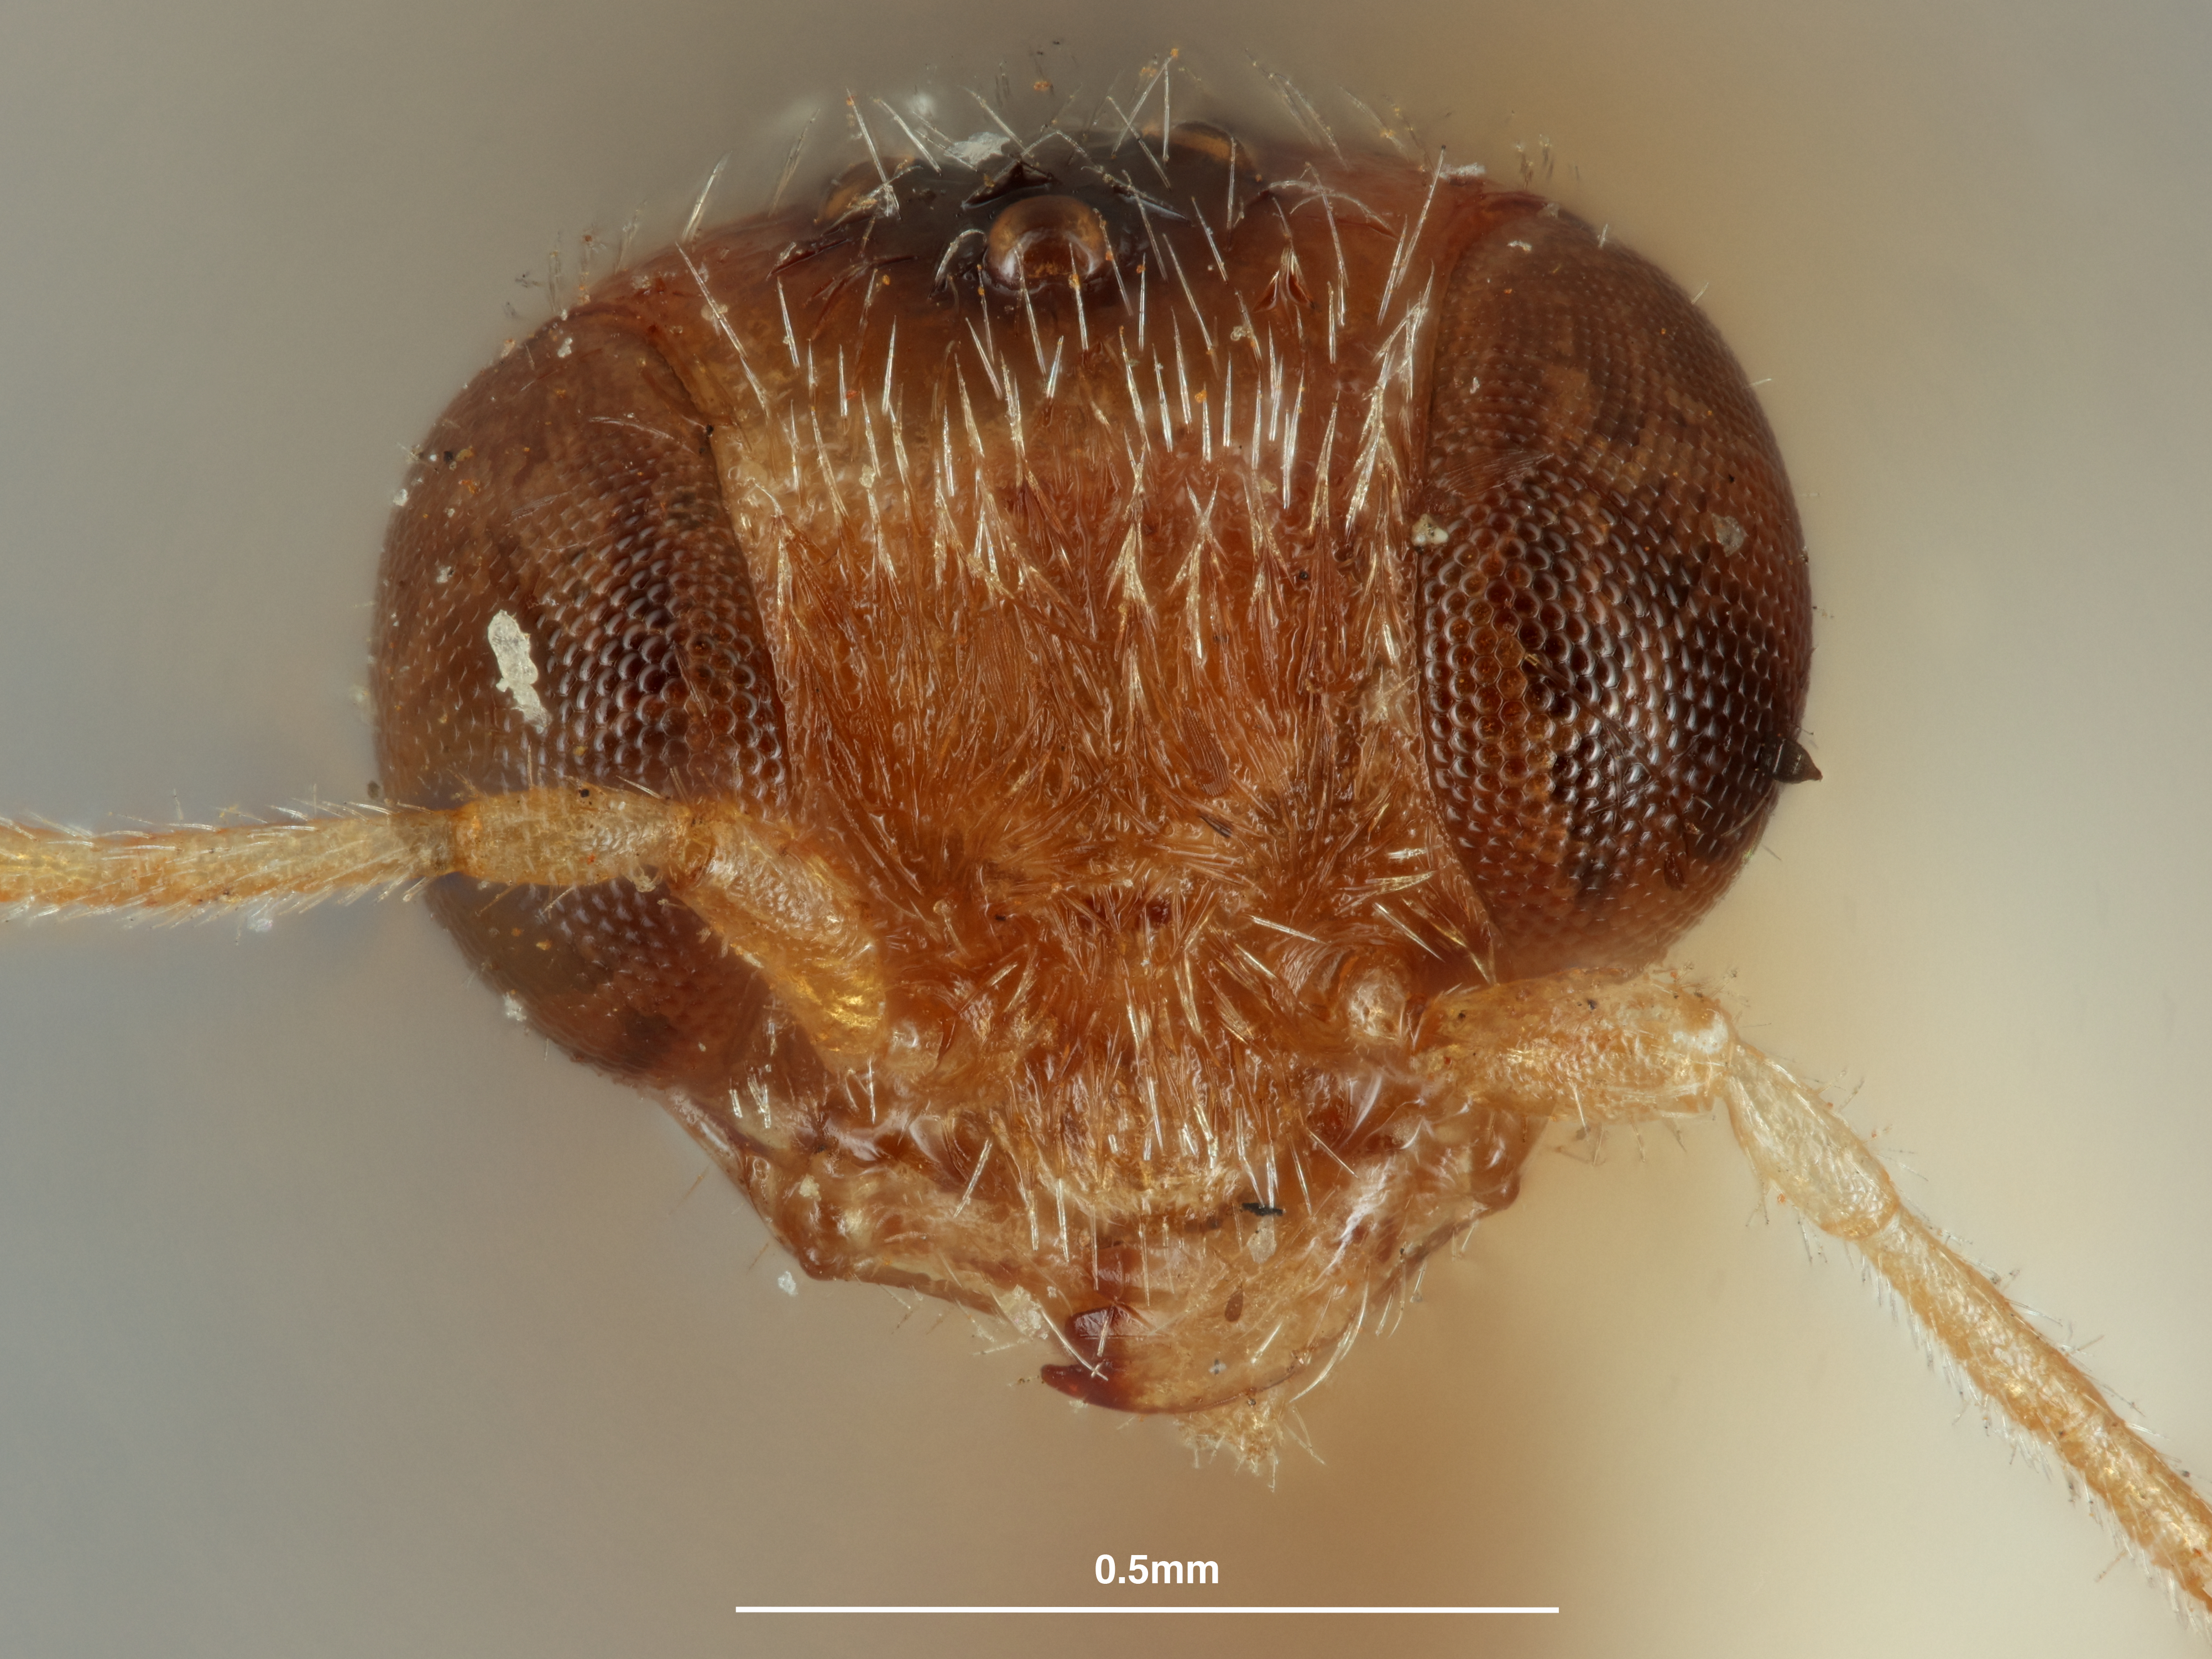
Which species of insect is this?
Chelogynus virginiensis
